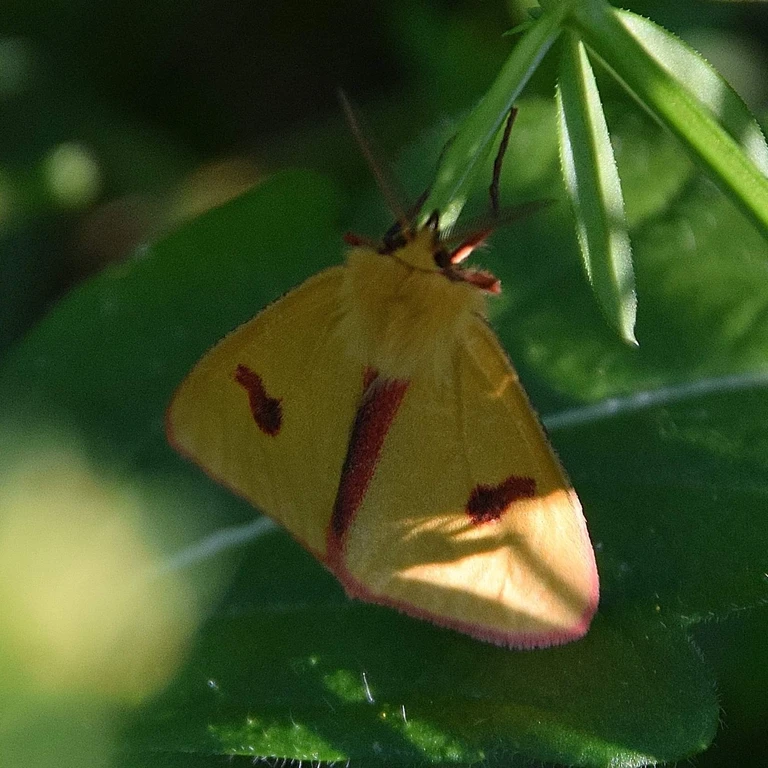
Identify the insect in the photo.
Diacrisia sannio
